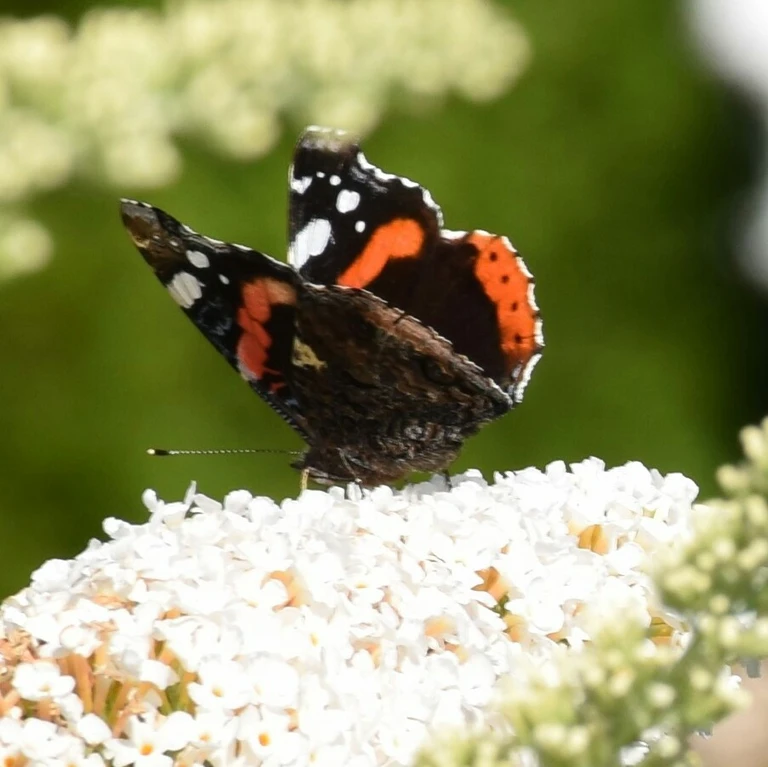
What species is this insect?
Vanessa atalanta
